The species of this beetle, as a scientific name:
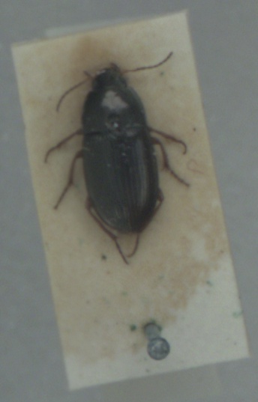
Amara familiaris
